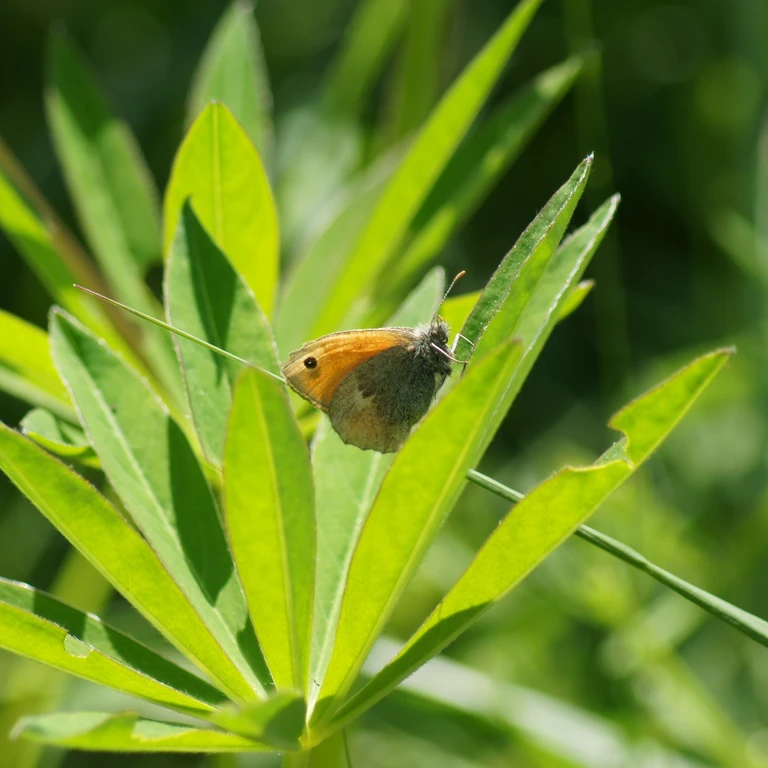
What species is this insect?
Coenonympha pamphilus
